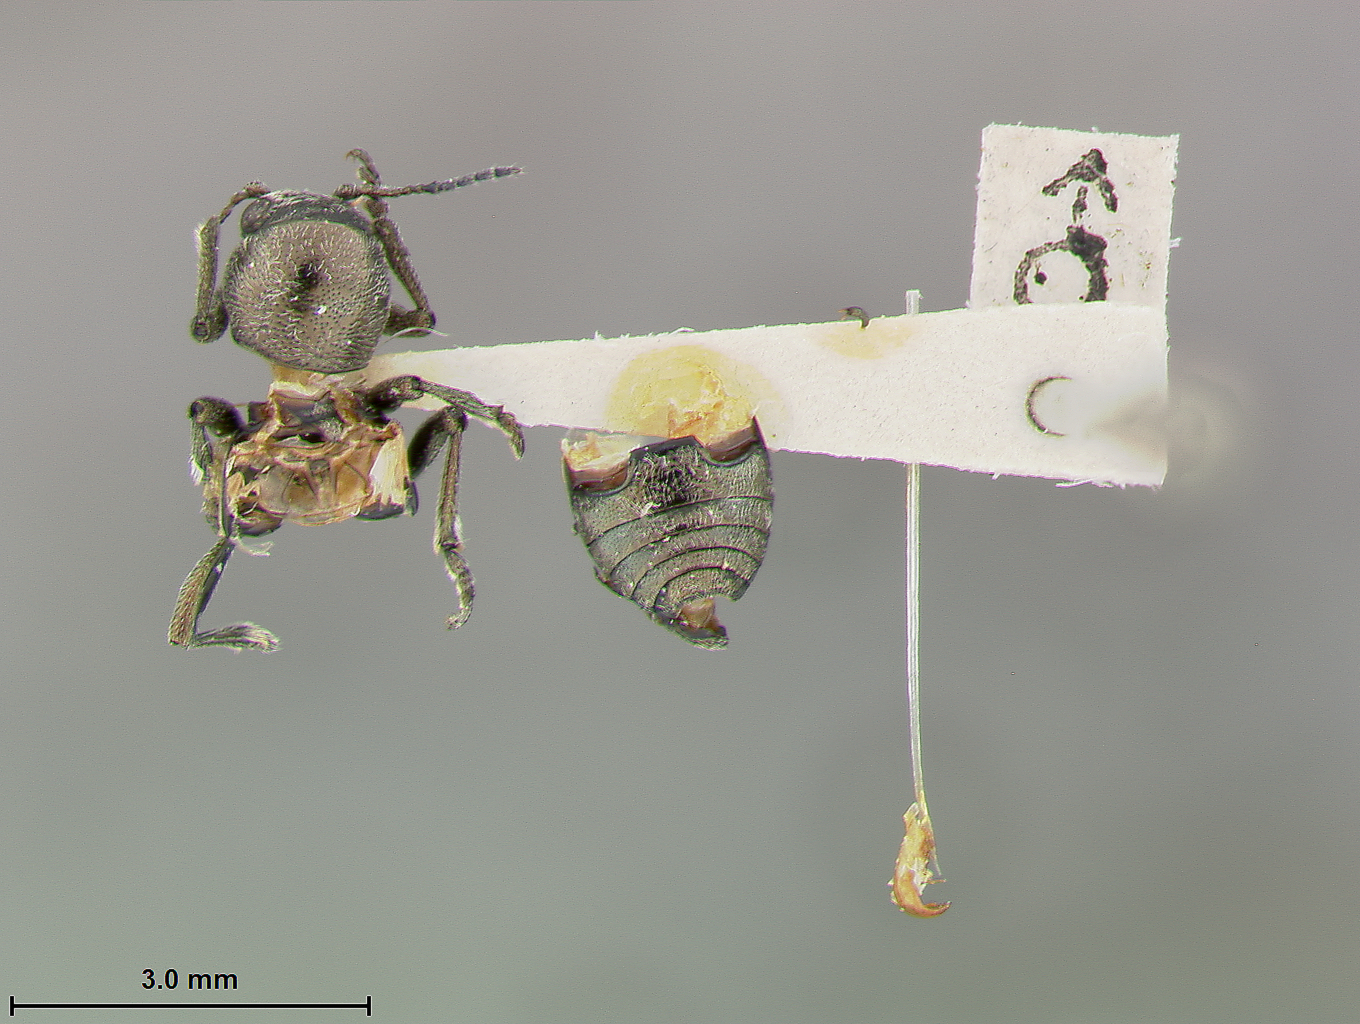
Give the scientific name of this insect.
Graphops wyomingensis
